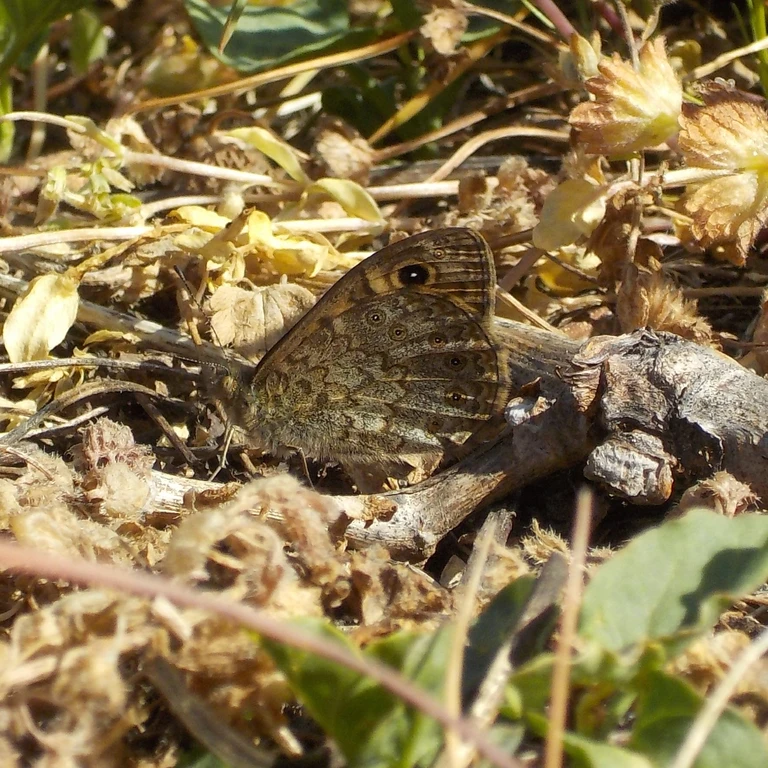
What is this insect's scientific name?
Lasiommata megera (also Pararge megera)
